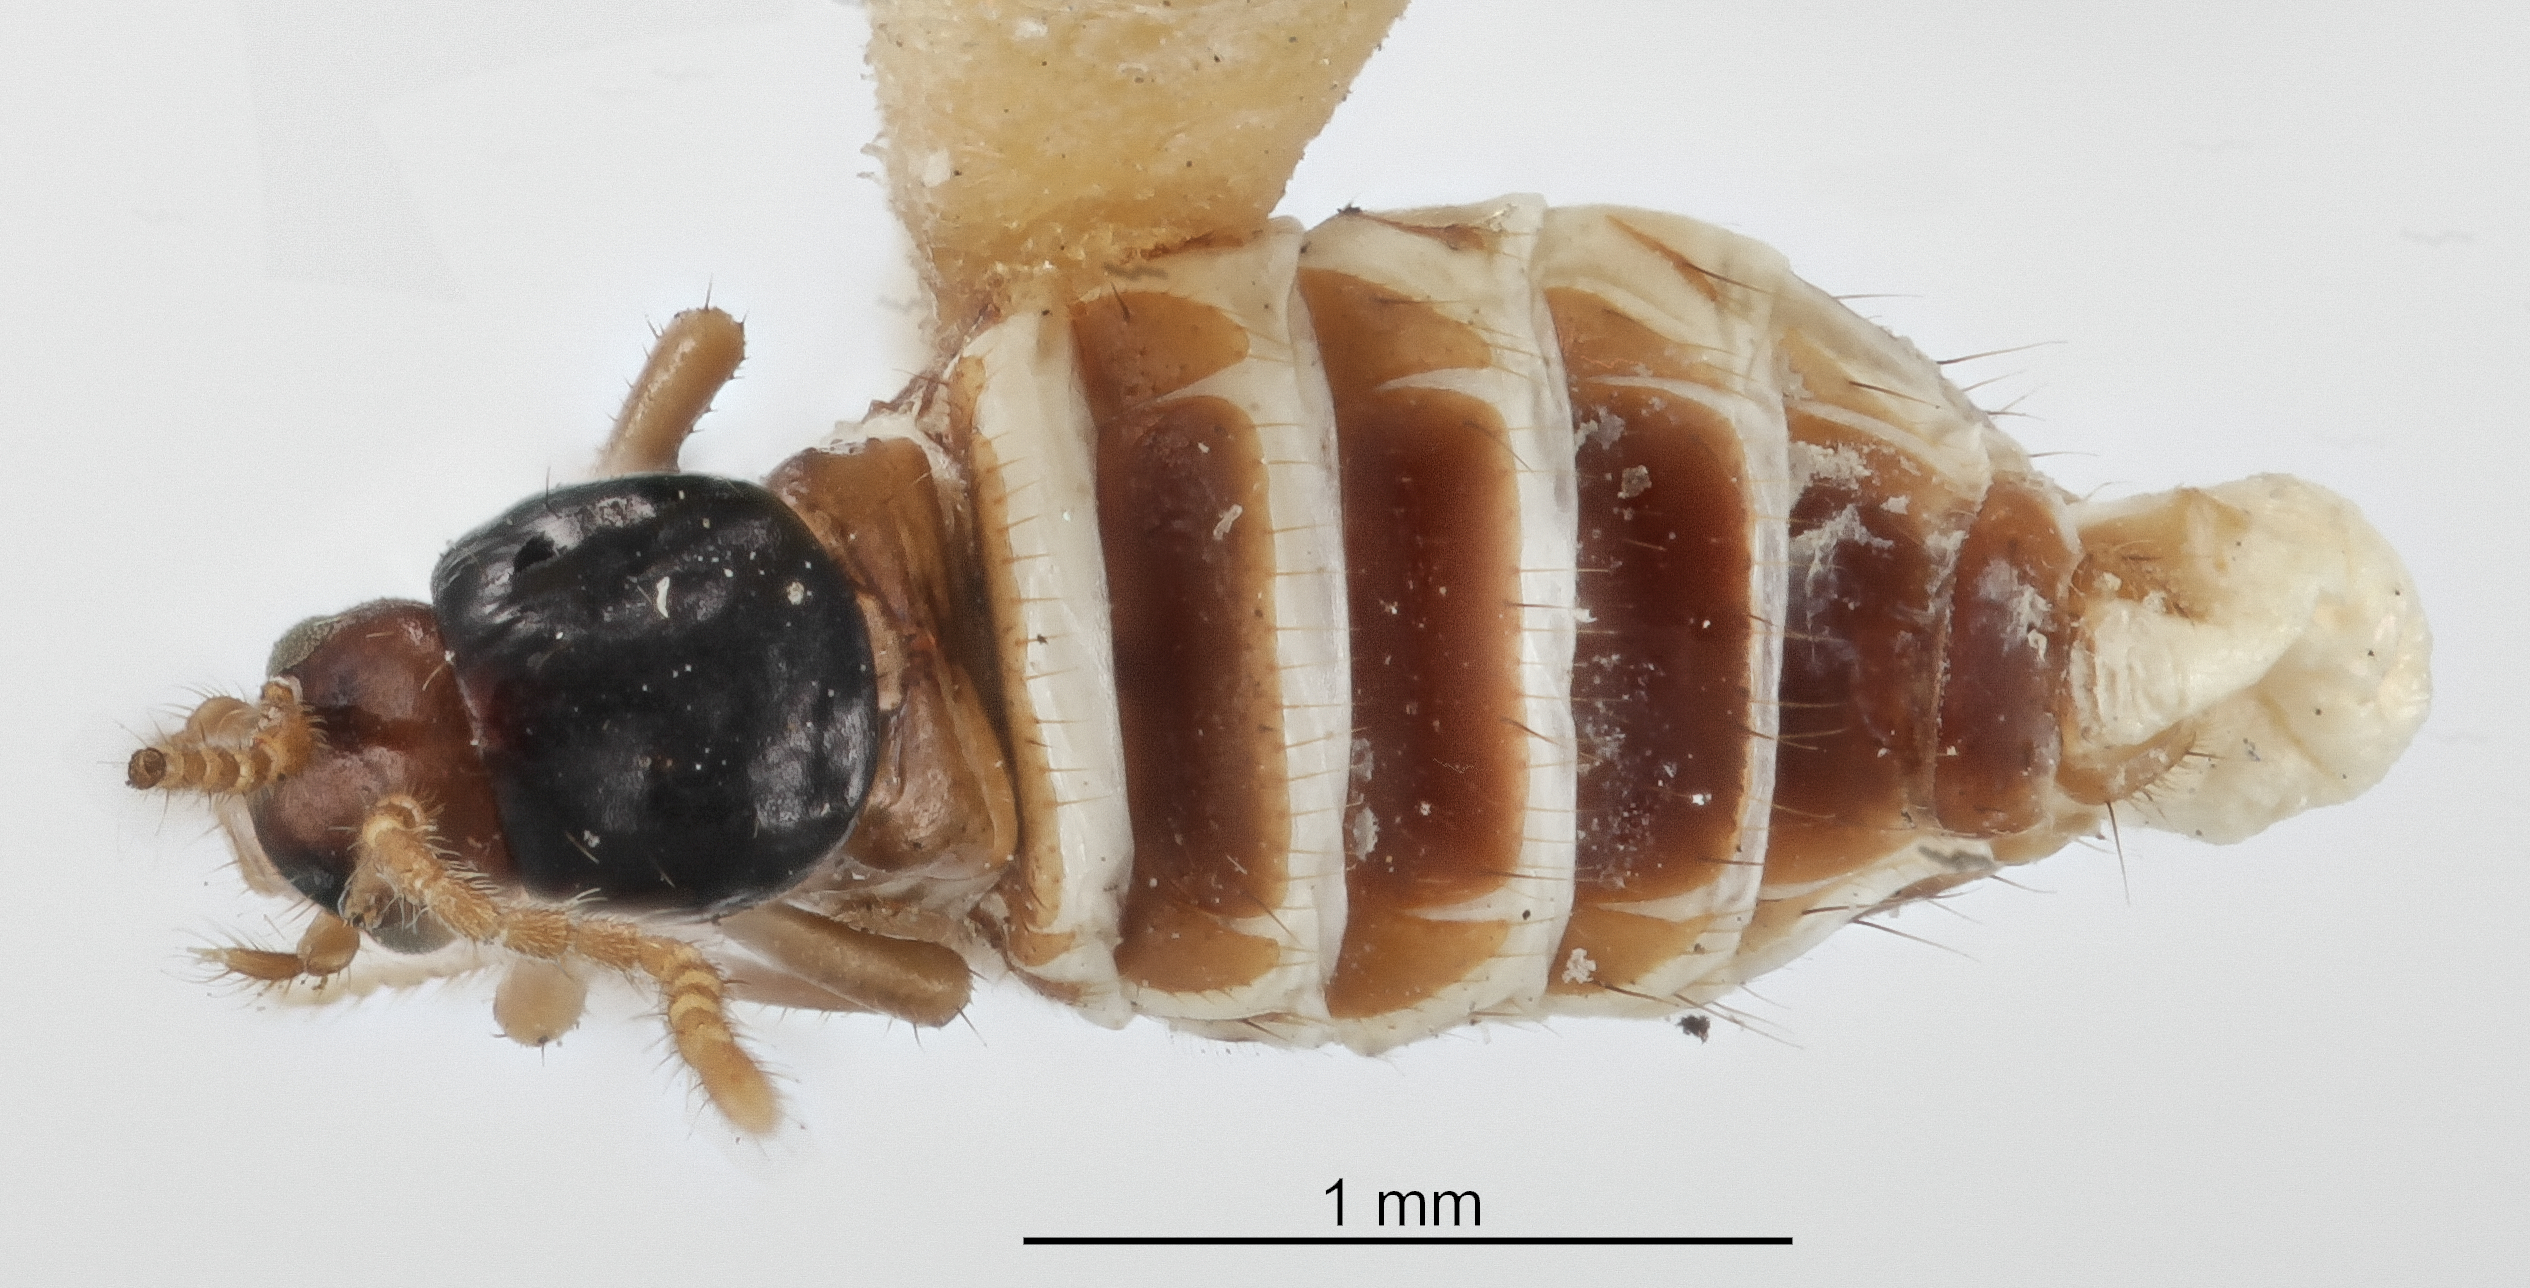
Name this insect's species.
Termitogaster emersoni
